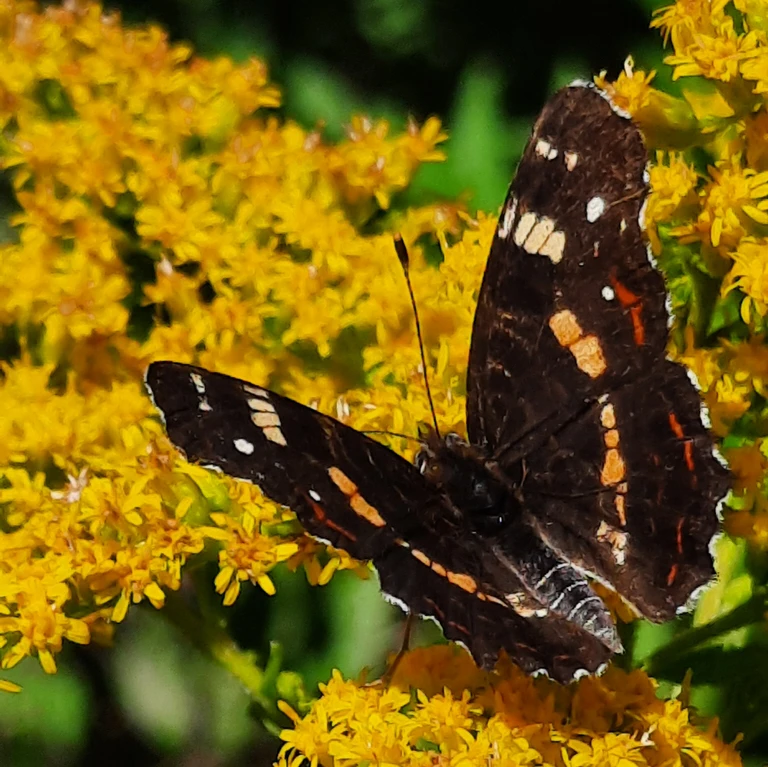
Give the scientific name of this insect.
Araschnia levana
